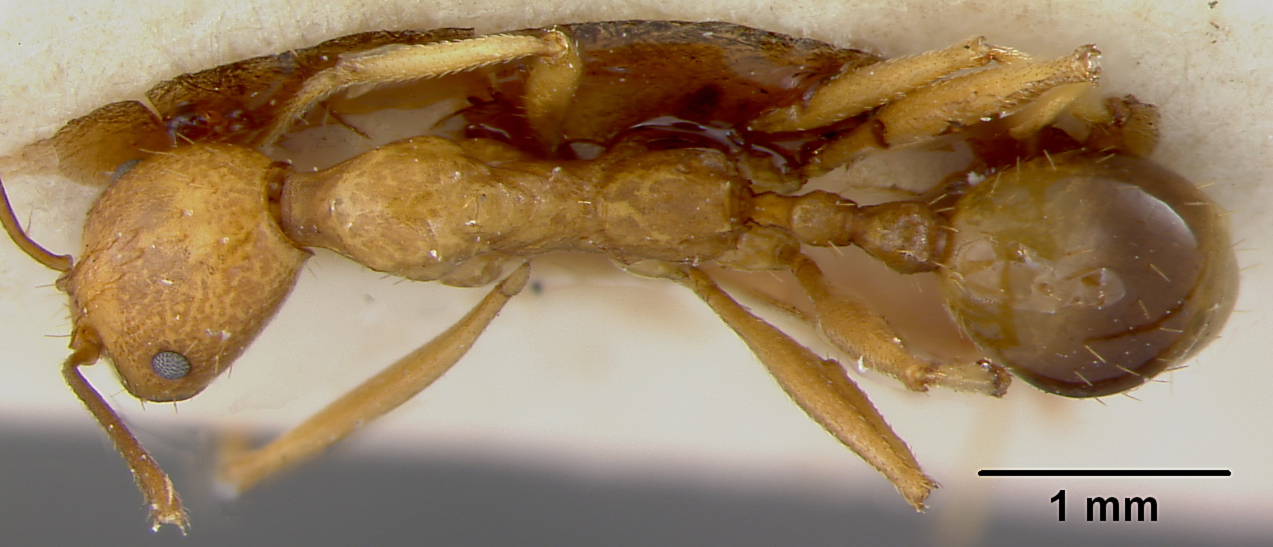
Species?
Aphaenogaster kervillei
